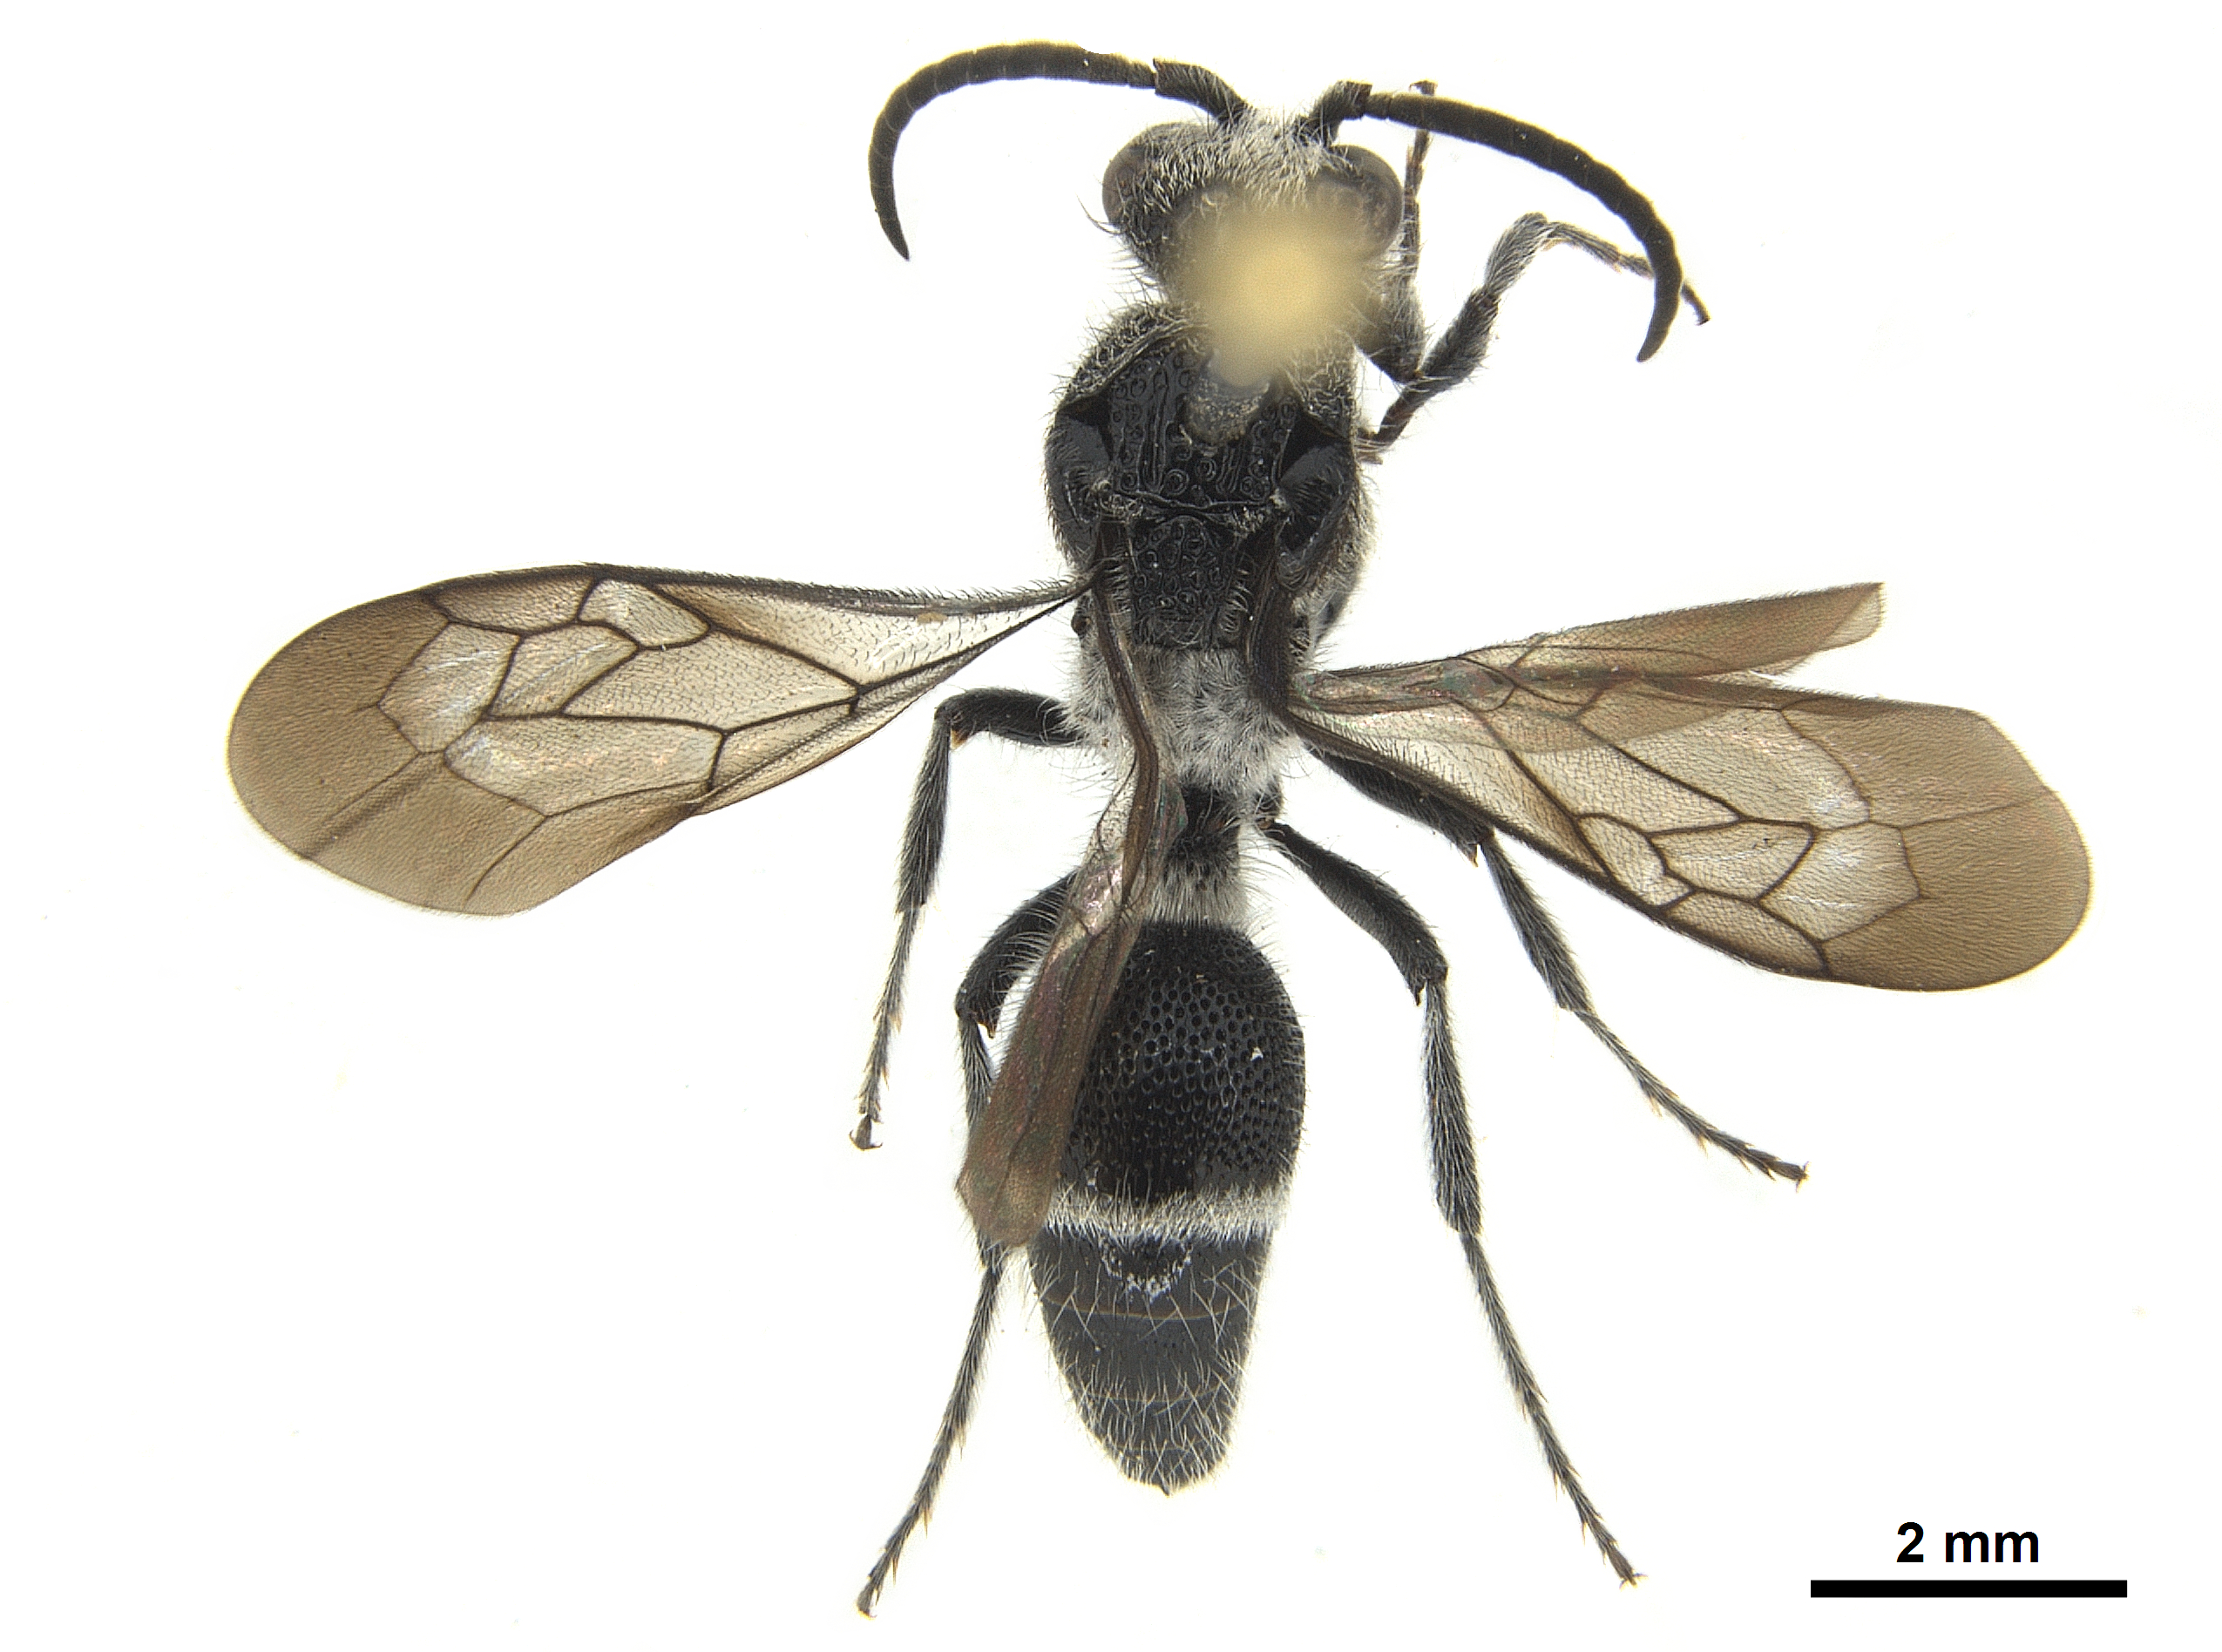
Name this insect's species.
Ephuseabra forceps (also Ephuta forceps)
